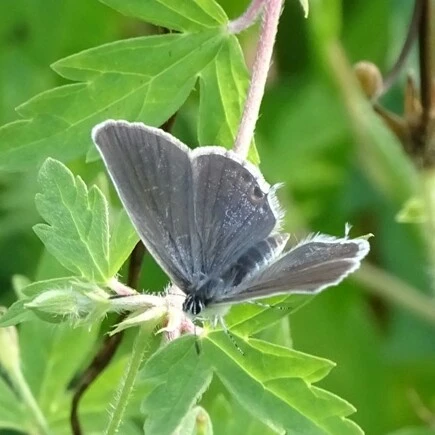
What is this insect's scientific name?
Cupido argiades (also Elkalyce argiades)
